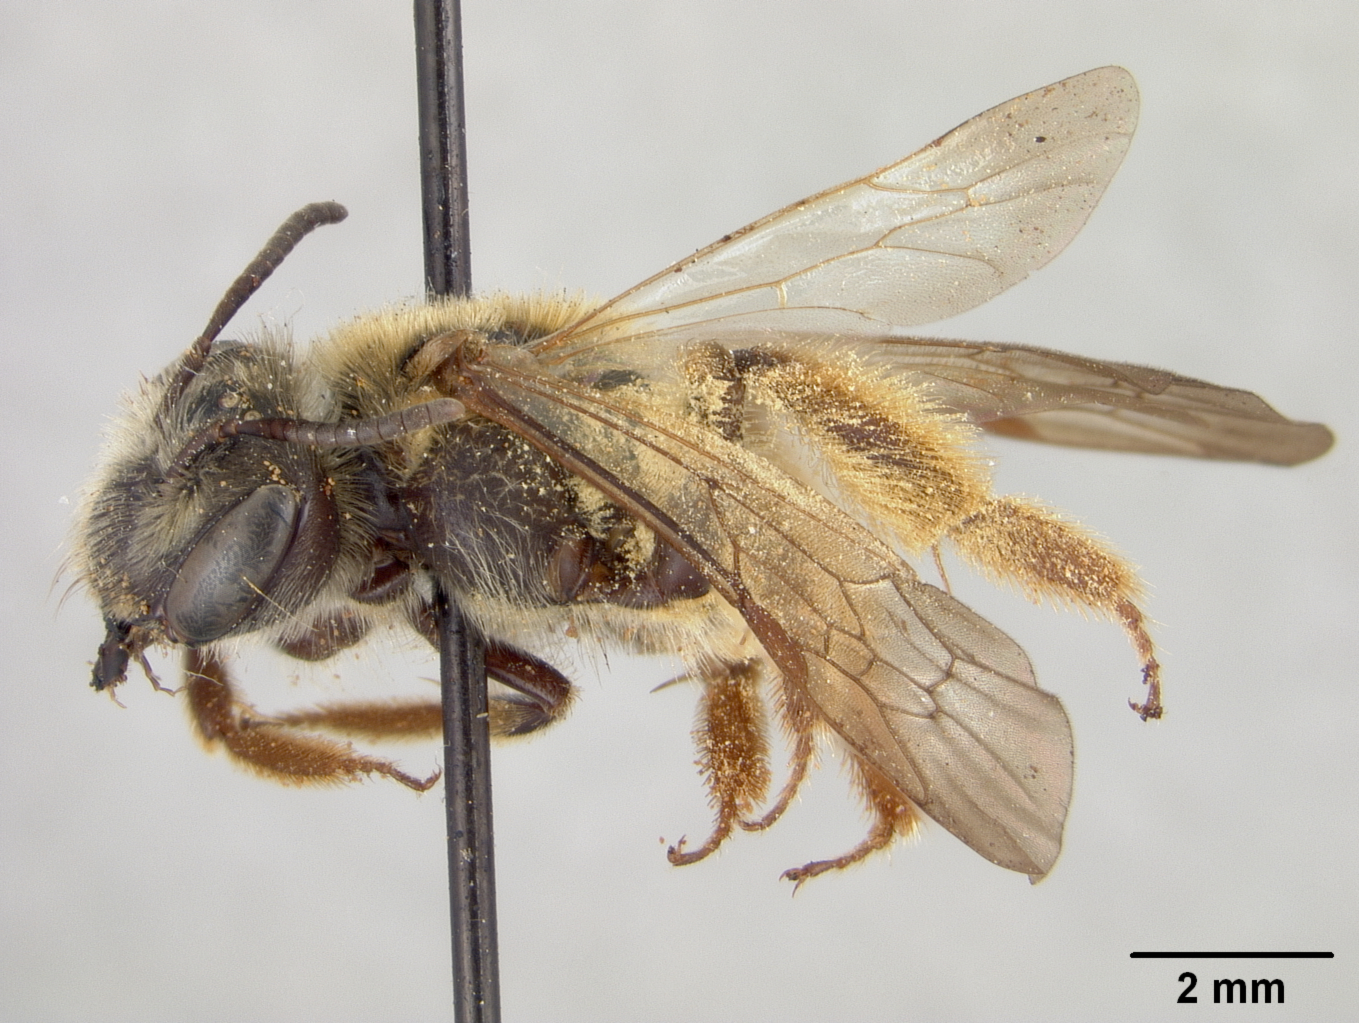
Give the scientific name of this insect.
Andrena macra
